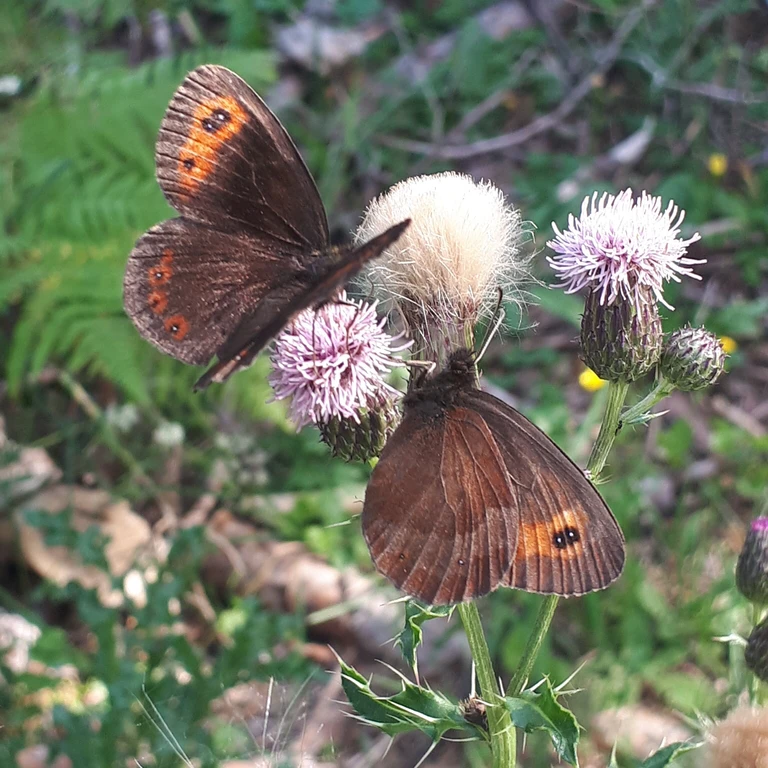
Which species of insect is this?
Erebia aethiops
